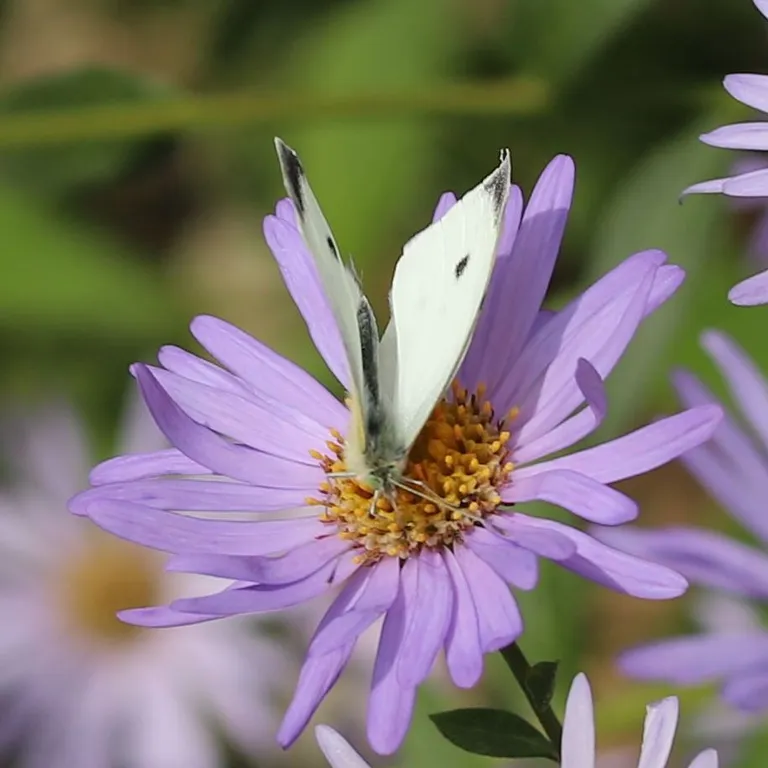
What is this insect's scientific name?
Pieris rapae
